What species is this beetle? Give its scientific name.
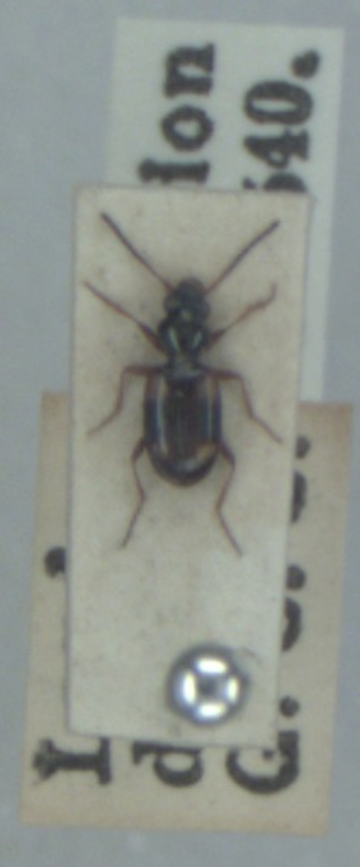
Bembidion quadrimaculatum
